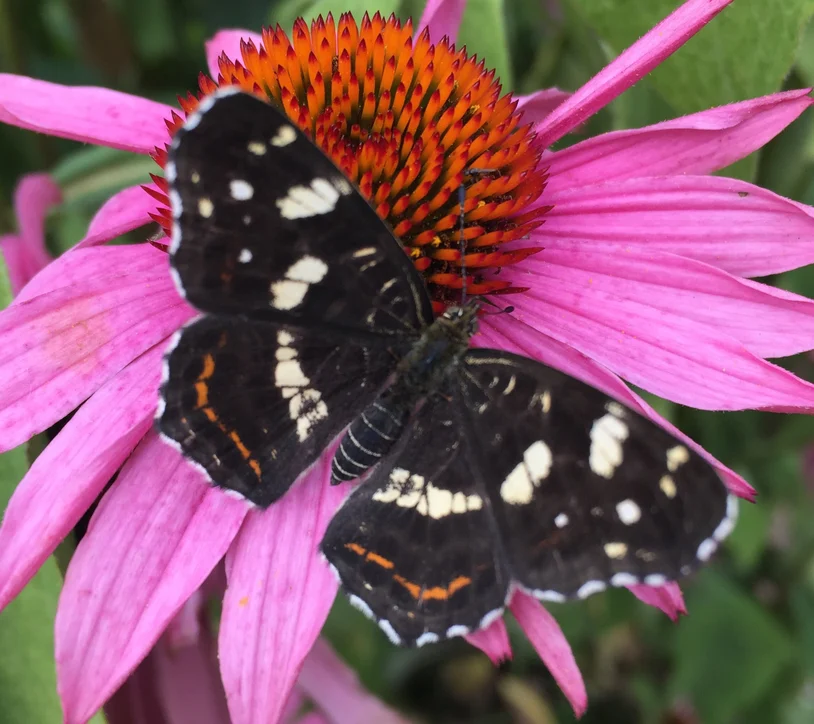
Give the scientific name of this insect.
Araschnia levana
